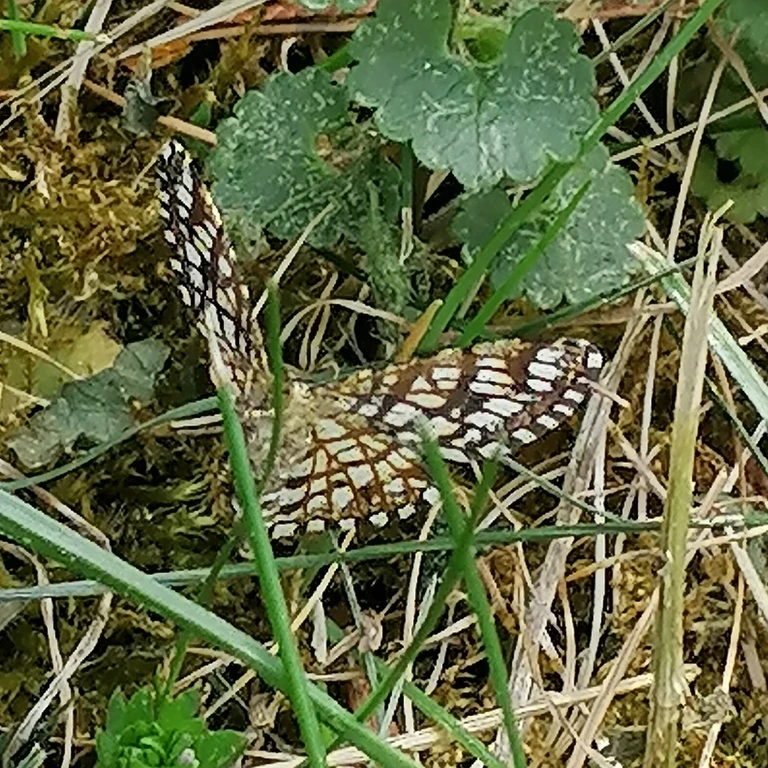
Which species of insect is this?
Chiasmia clathrata
